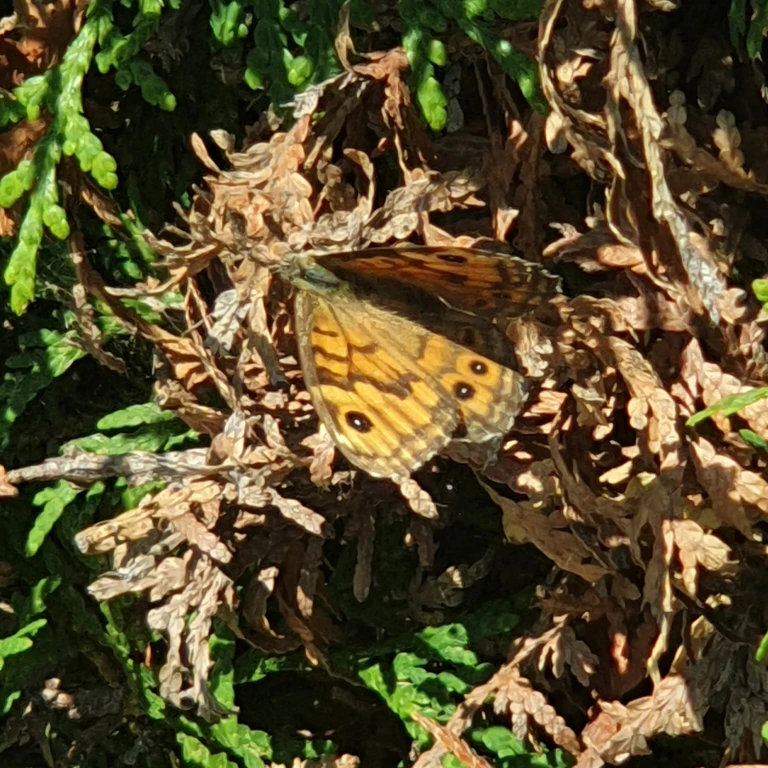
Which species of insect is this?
Lasiommata megera (also Pararge megera)
